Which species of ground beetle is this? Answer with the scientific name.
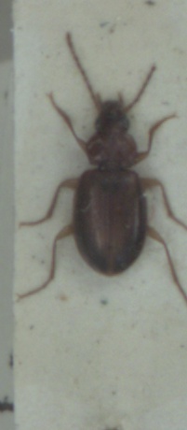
Ocys harpaloides
